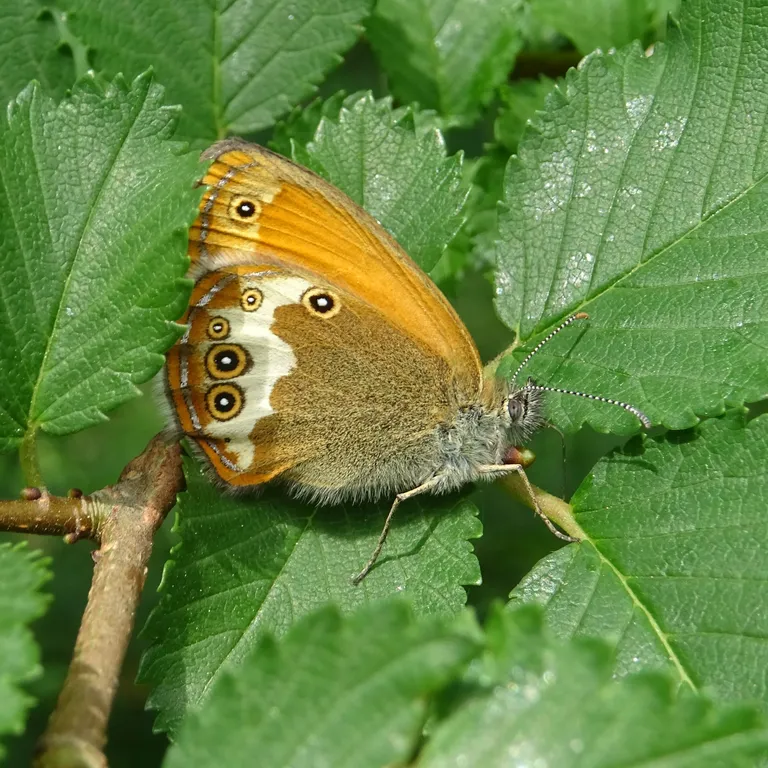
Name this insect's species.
Coenonympha arcania
